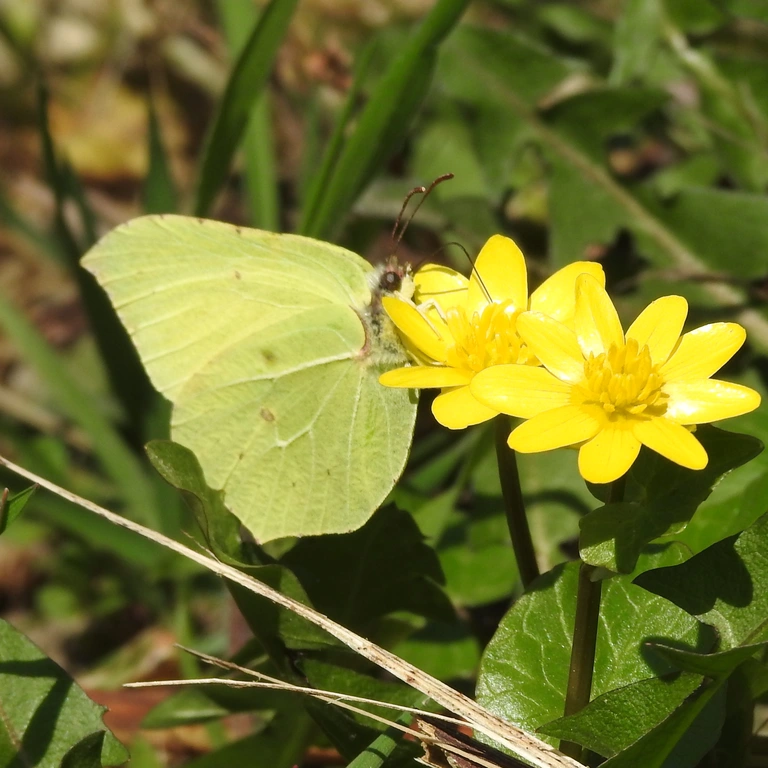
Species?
Gonepteryx rhamni
